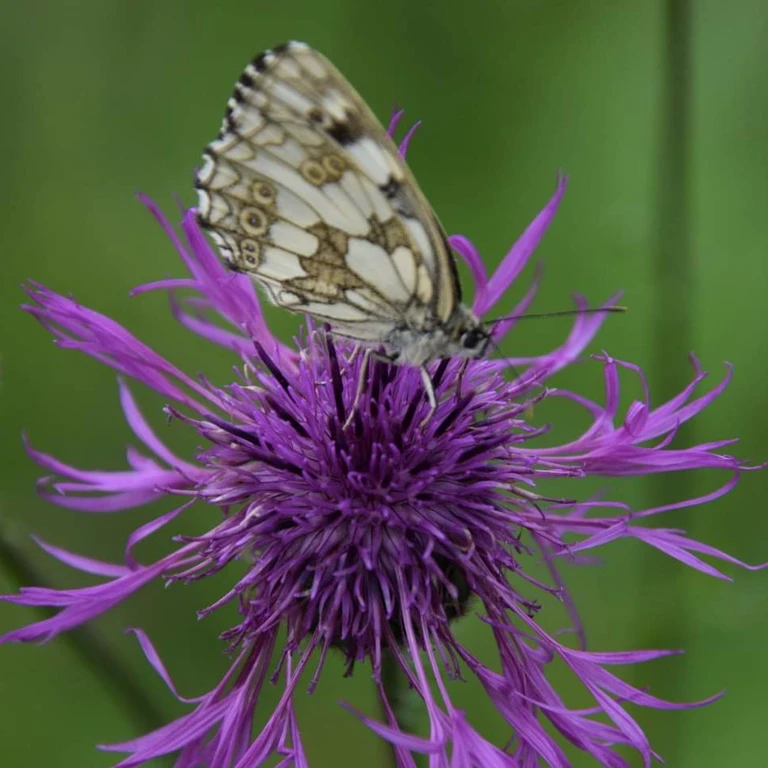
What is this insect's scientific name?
Melanargia galathea
